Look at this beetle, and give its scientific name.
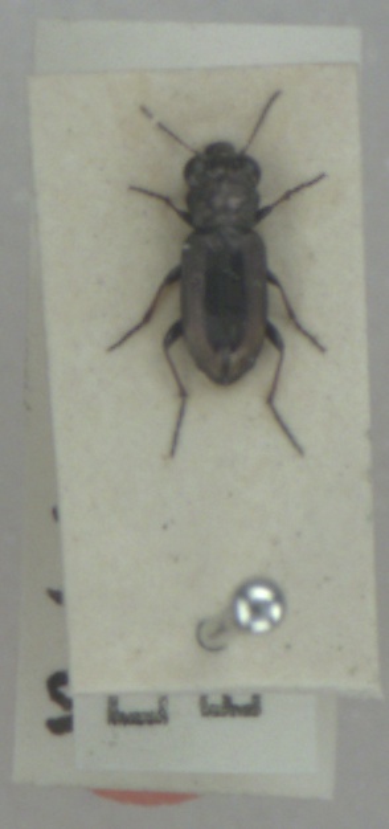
Notiophilus biguttatus
